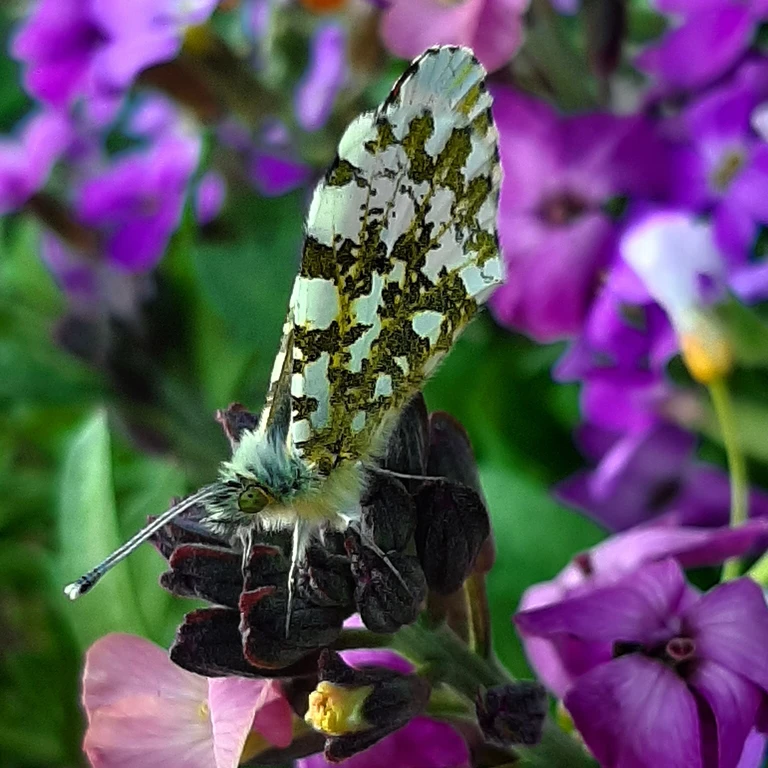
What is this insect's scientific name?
Anthocharis cardamines
